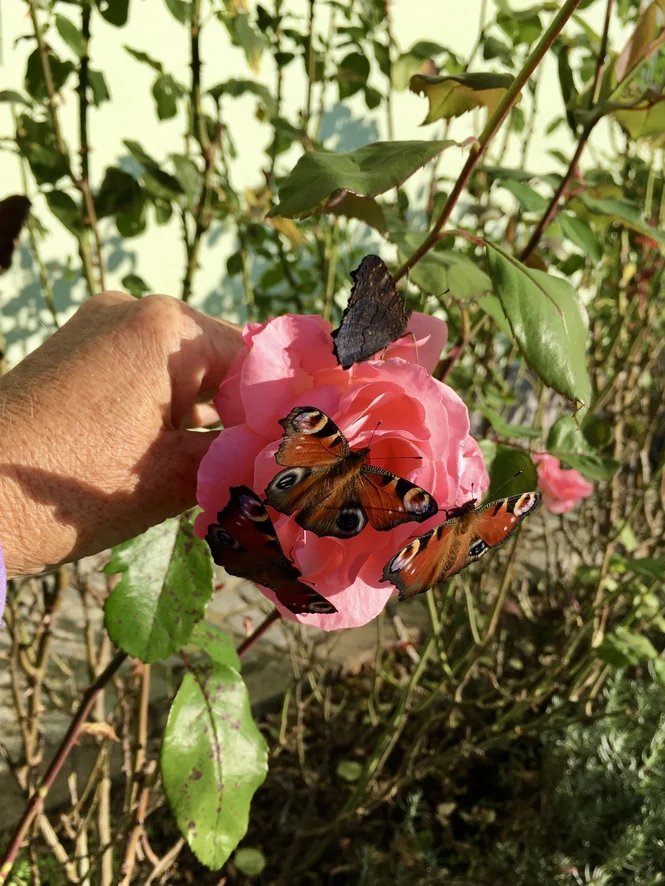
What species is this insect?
Aglais io
